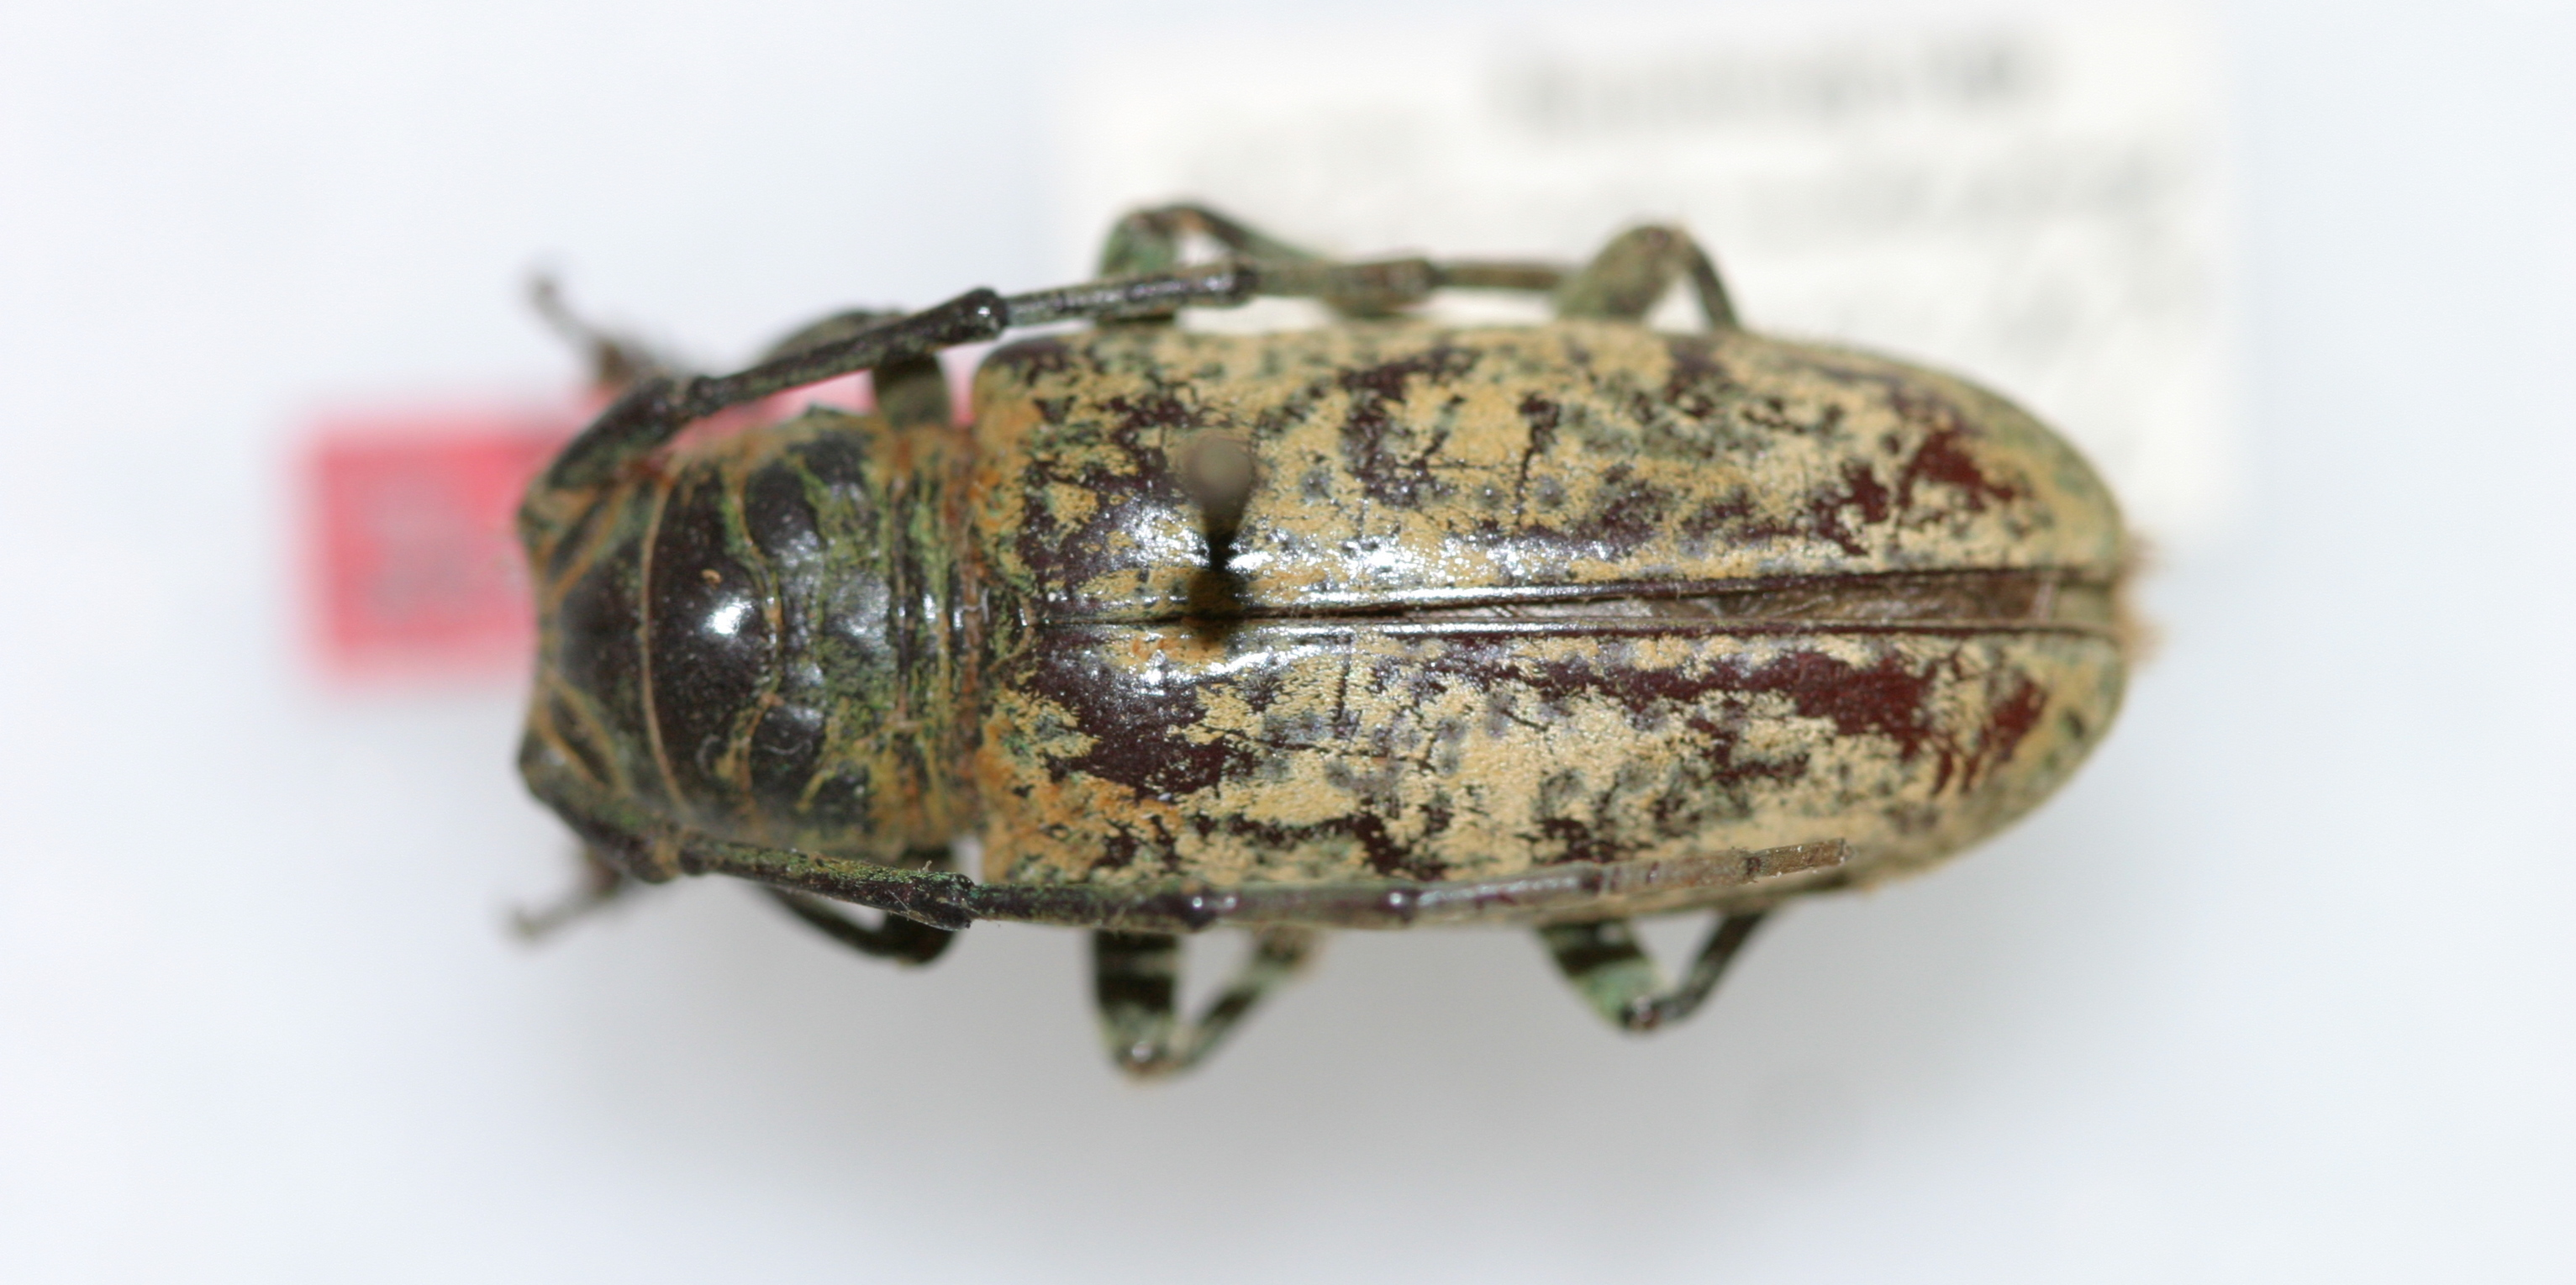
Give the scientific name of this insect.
Prosopocera luteomarmorata
